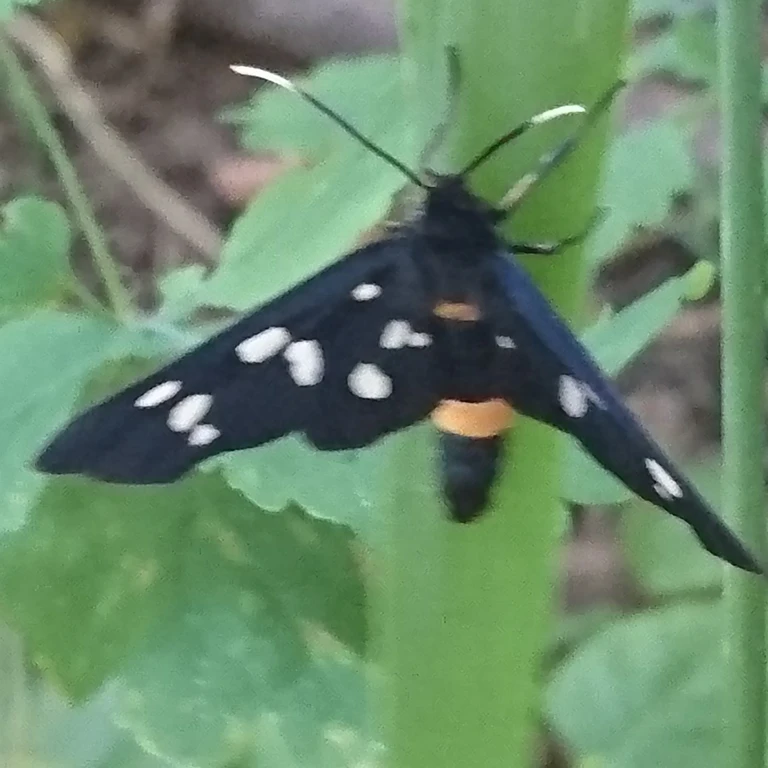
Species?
Amata phegea
